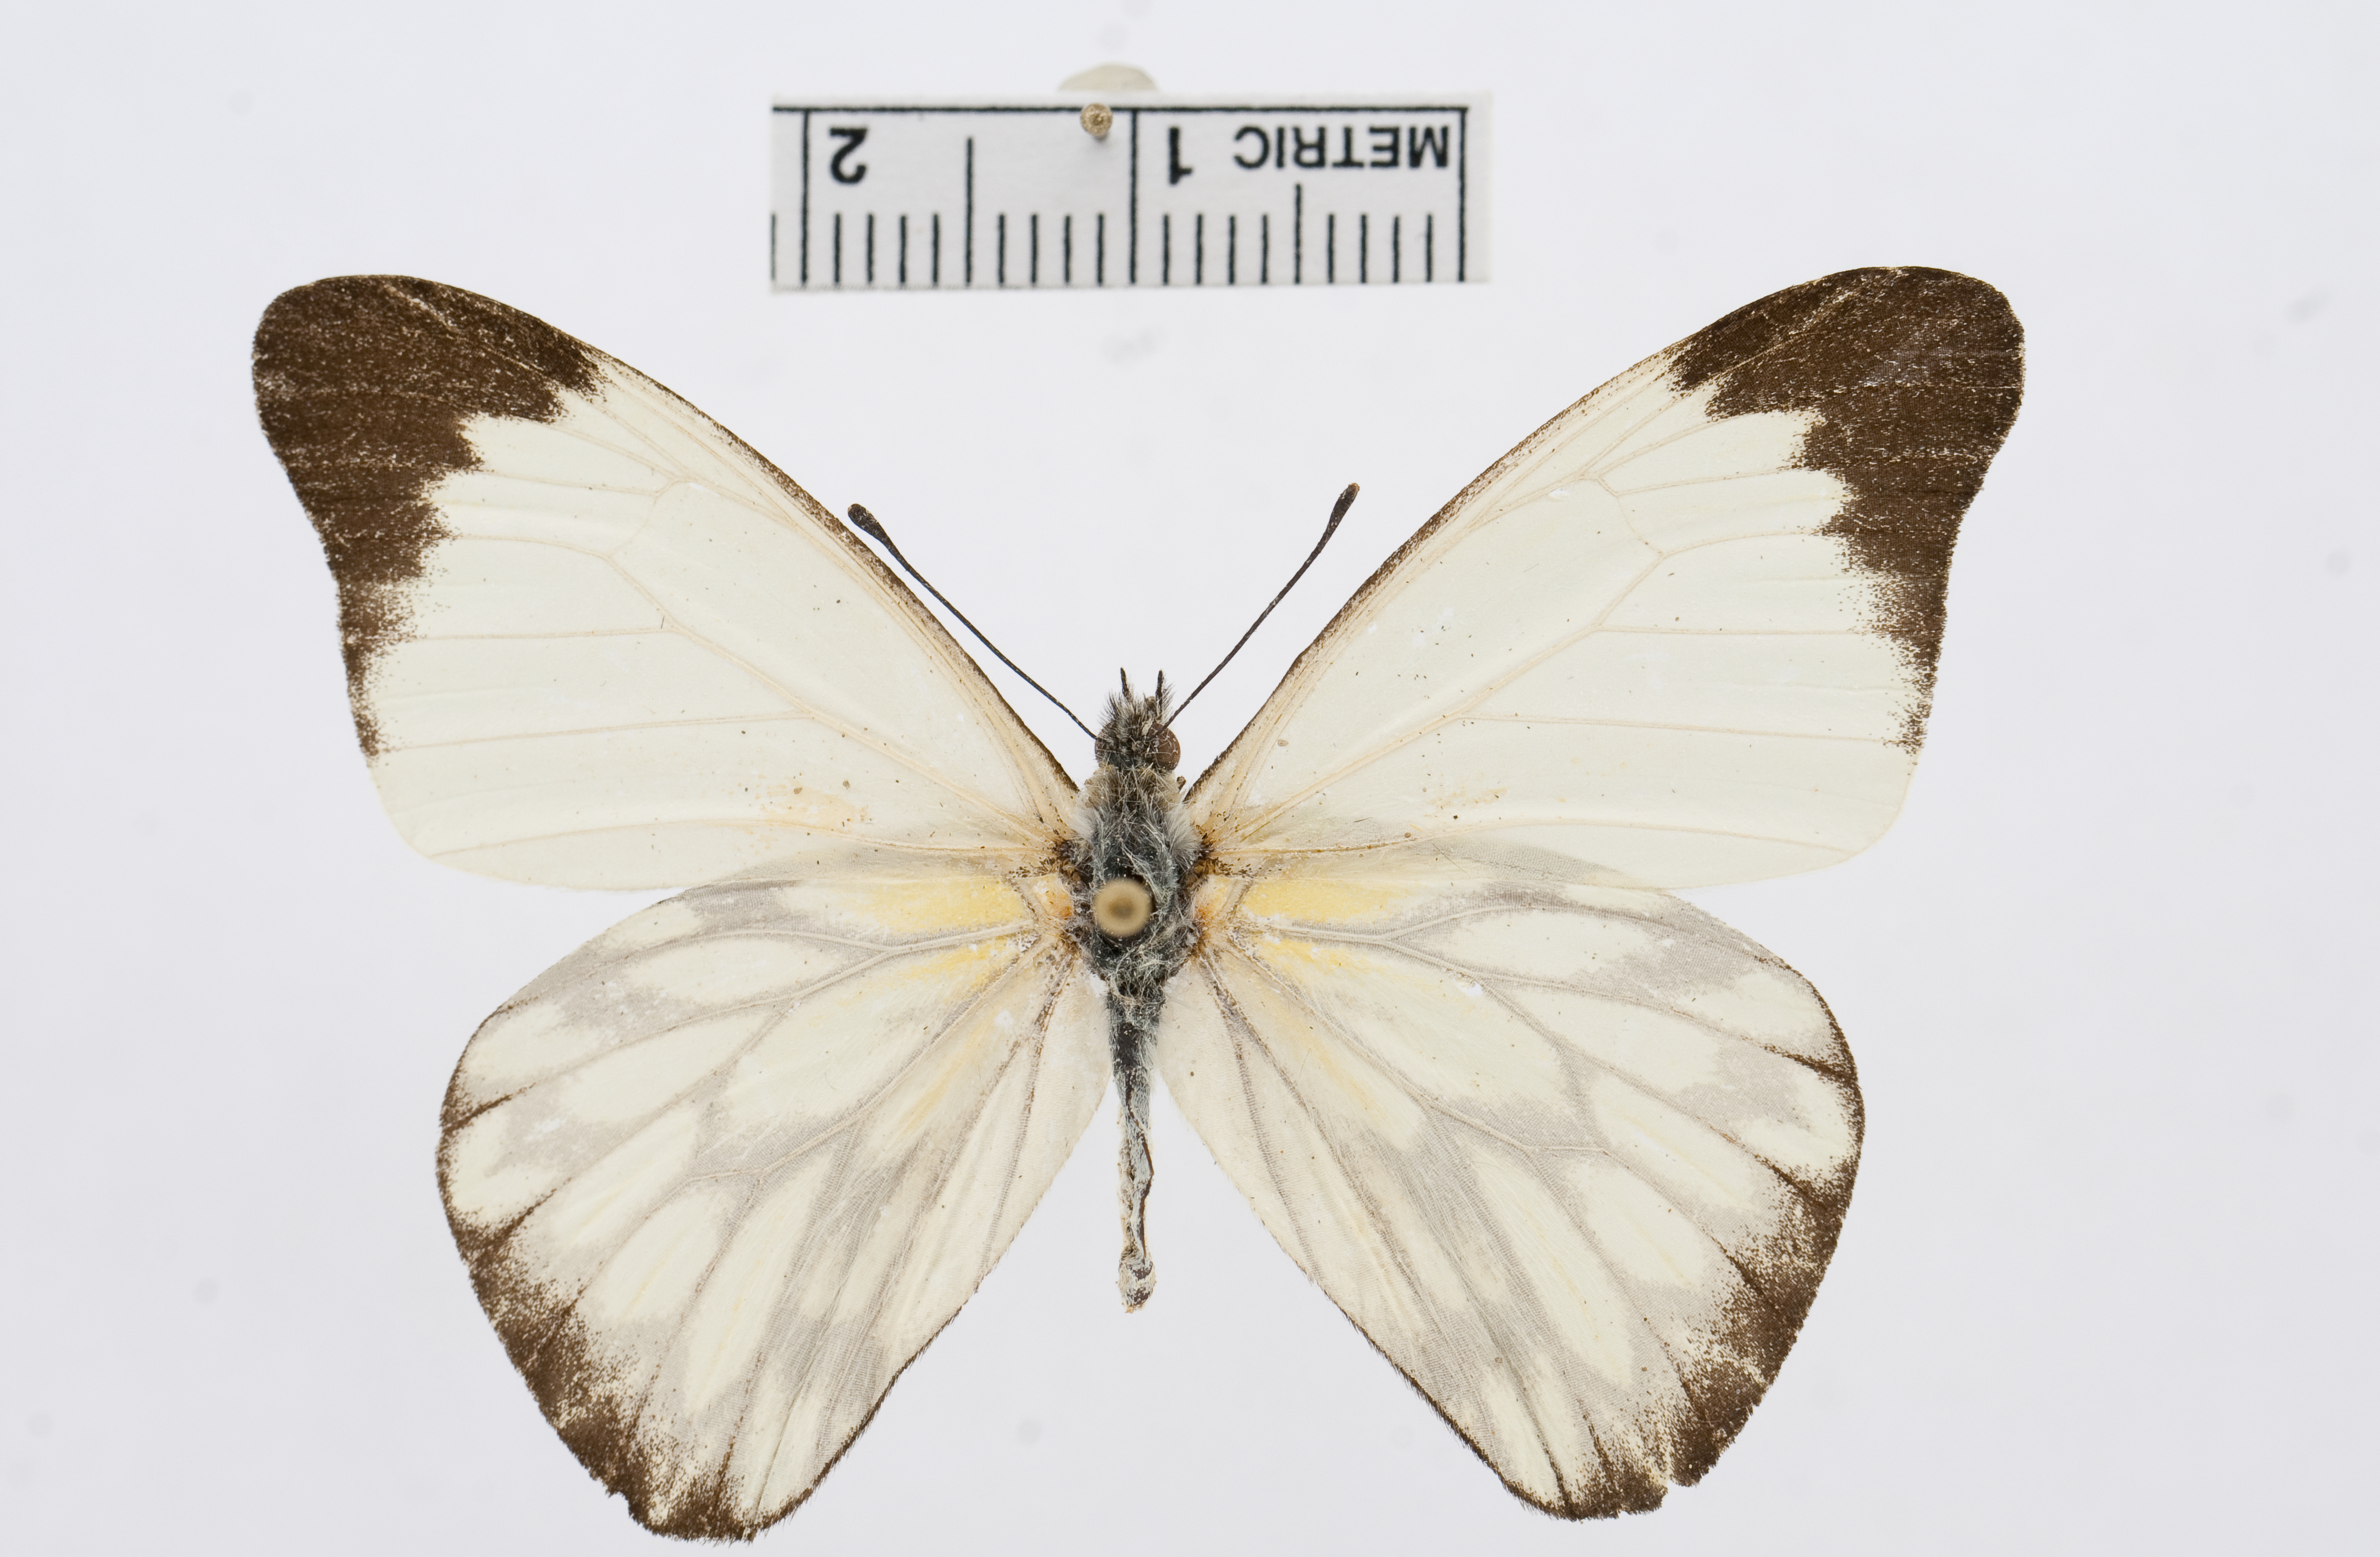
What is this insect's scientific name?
Hesperocharis nera
